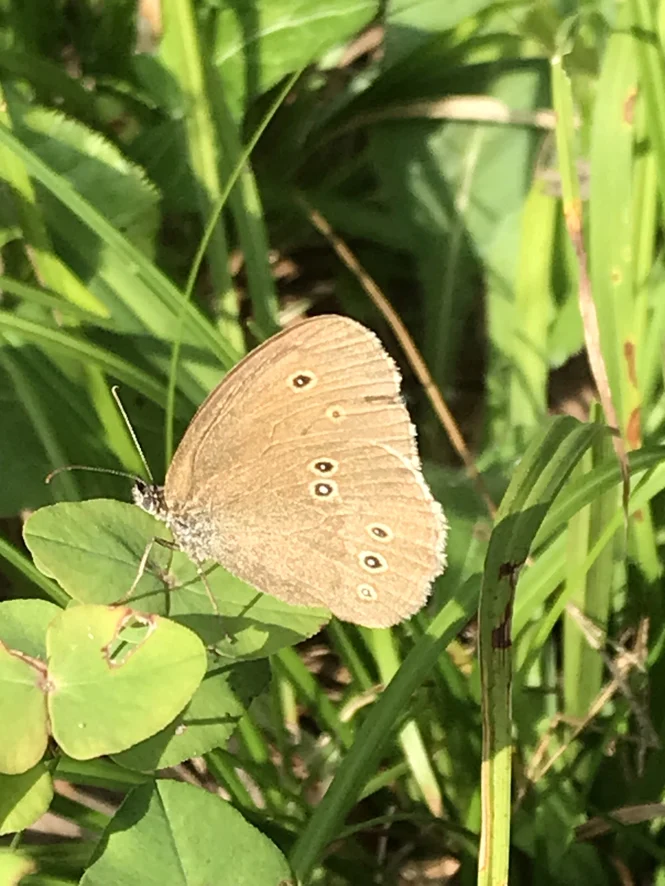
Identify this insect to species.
Aphantopus hyperantus
